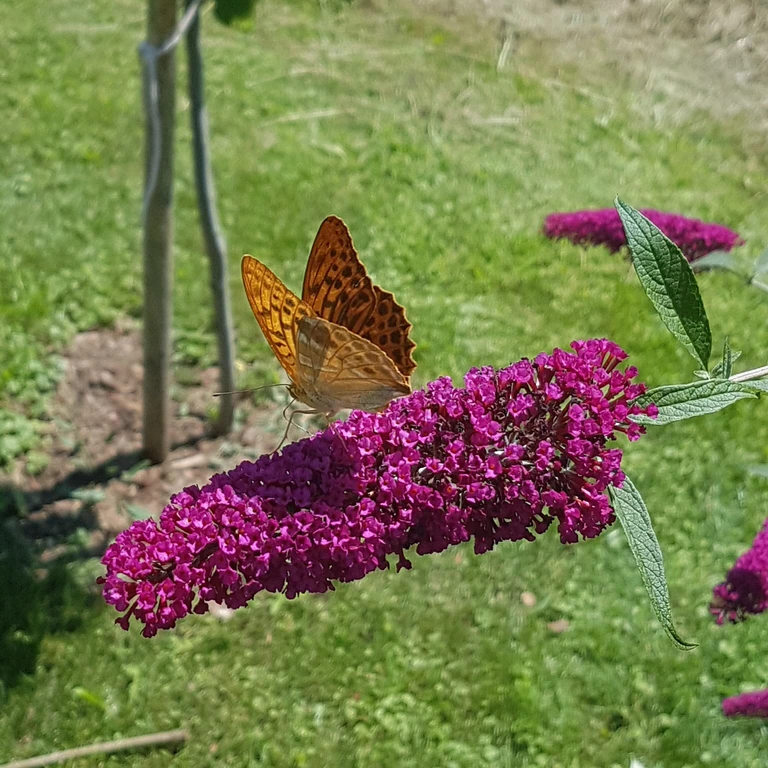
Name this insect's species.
Argynnis paphia
